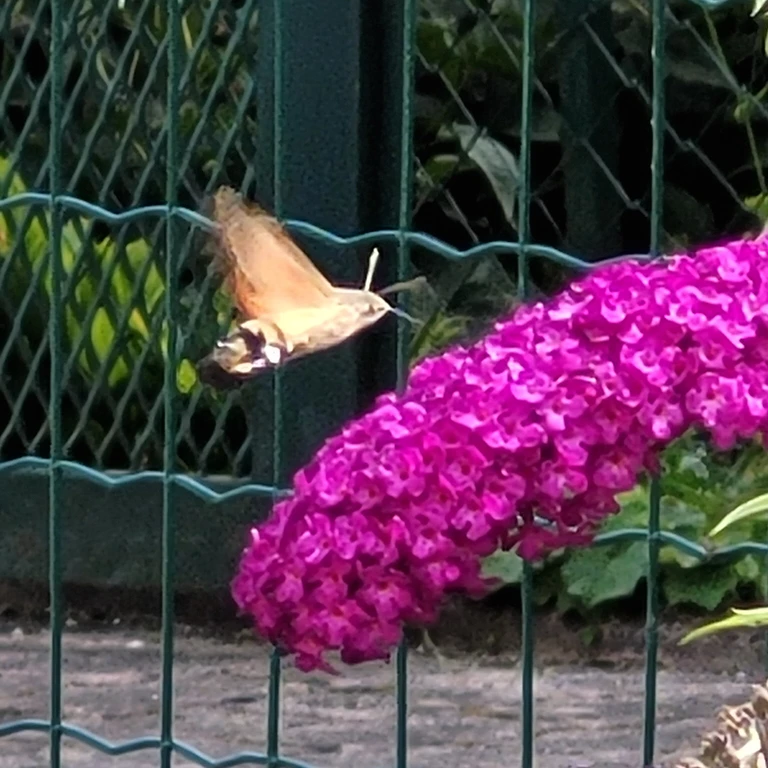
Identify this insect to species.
Macroglossum stellatarum
